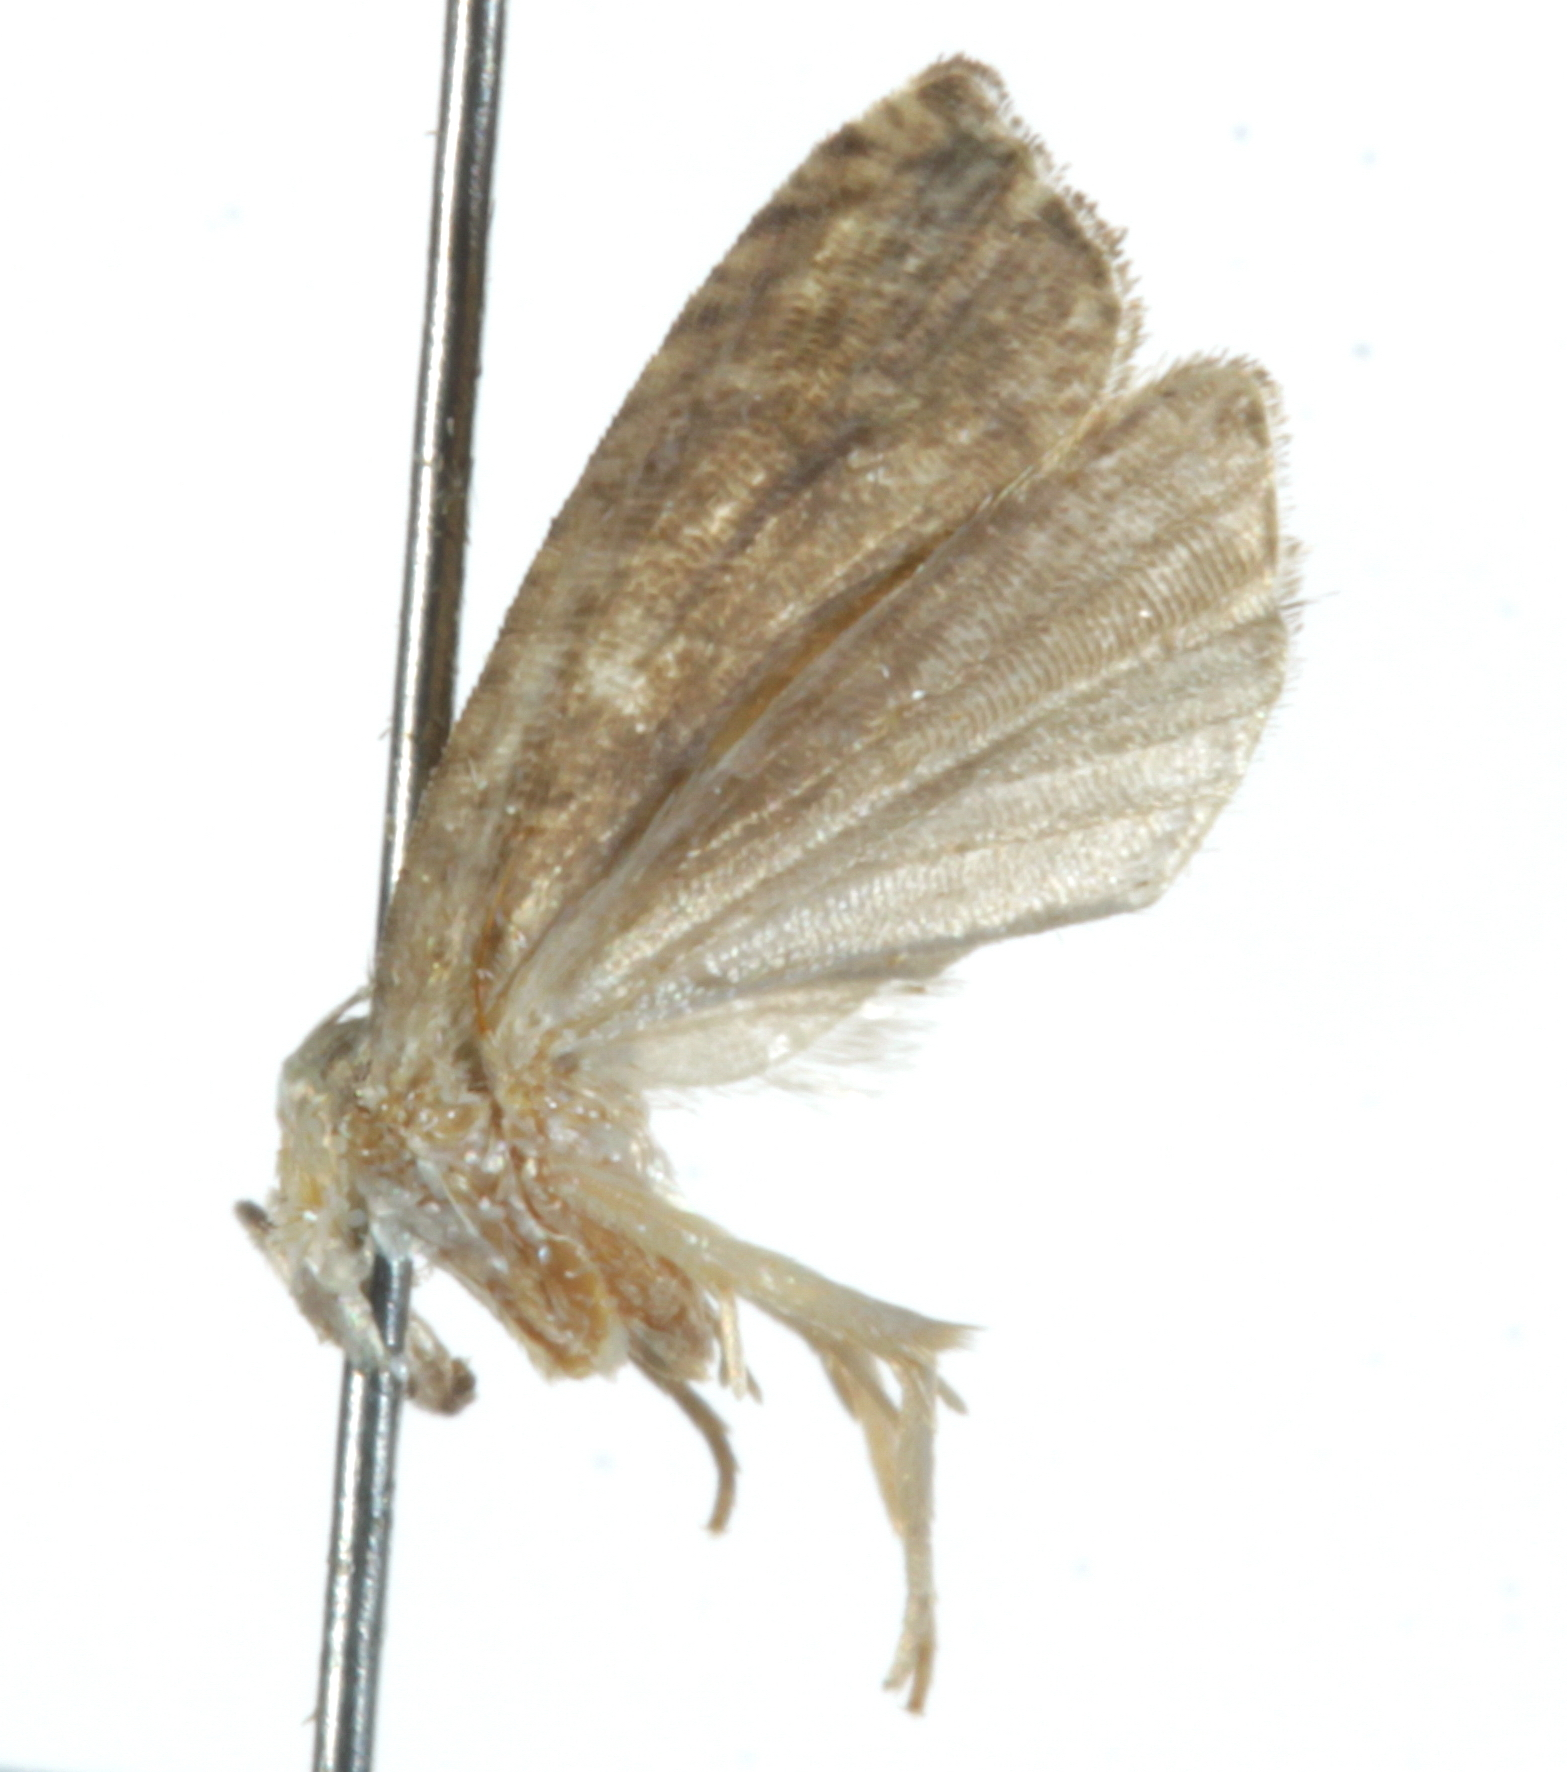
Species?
Bactra chariessa
